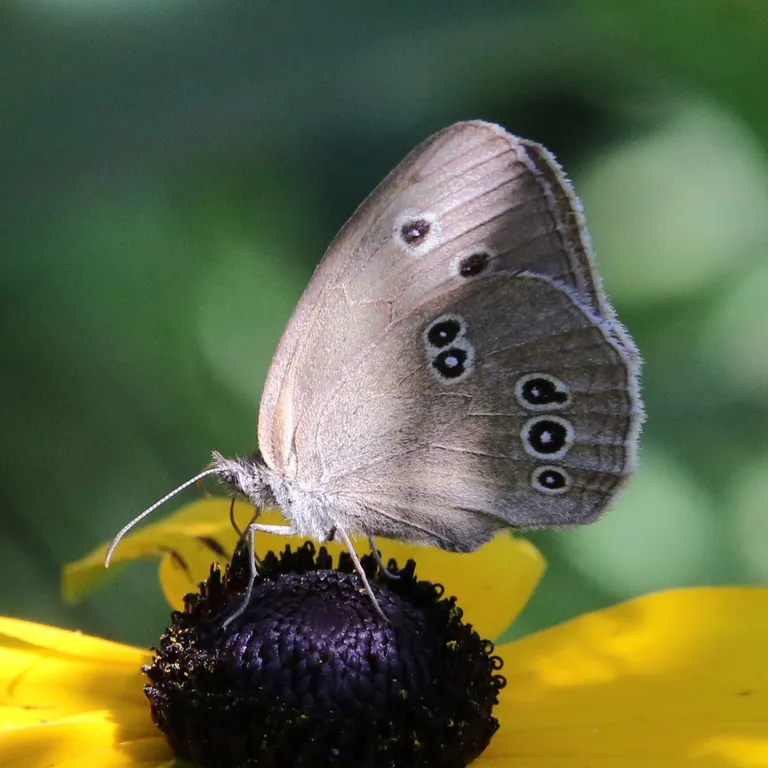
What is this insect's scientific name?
Aphantopus hyperantus
